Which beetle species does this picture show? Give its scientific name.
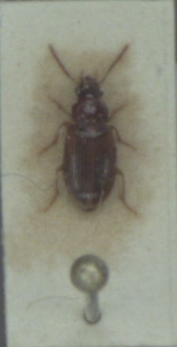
Bradycellus verbasci
